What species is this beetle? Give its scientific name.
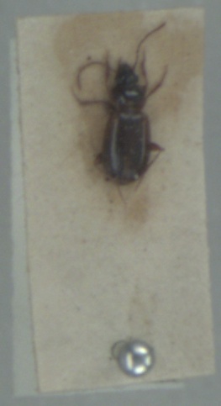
Trechus quadristriatus
